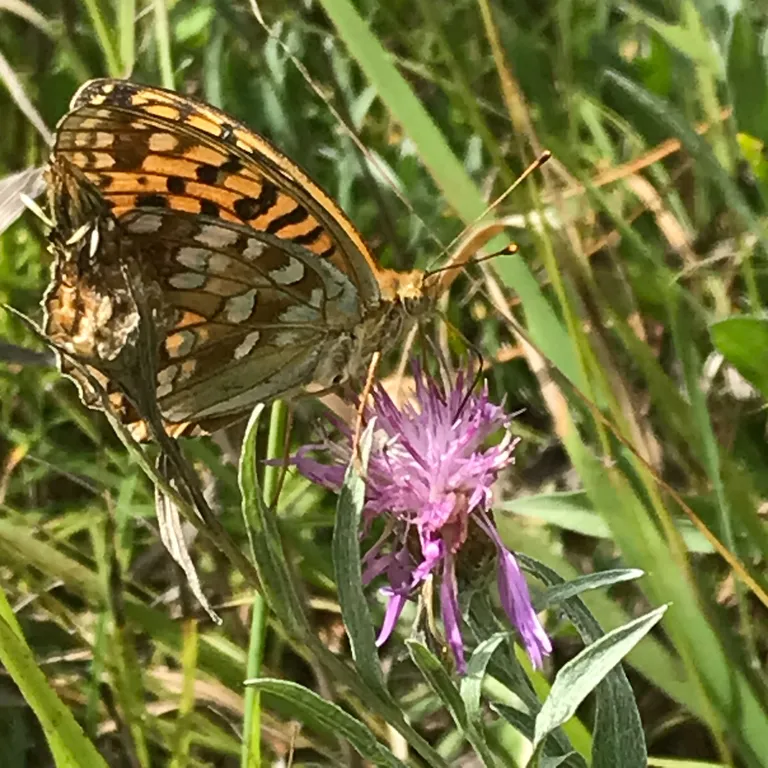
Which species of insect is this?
Fabriciana adippe
